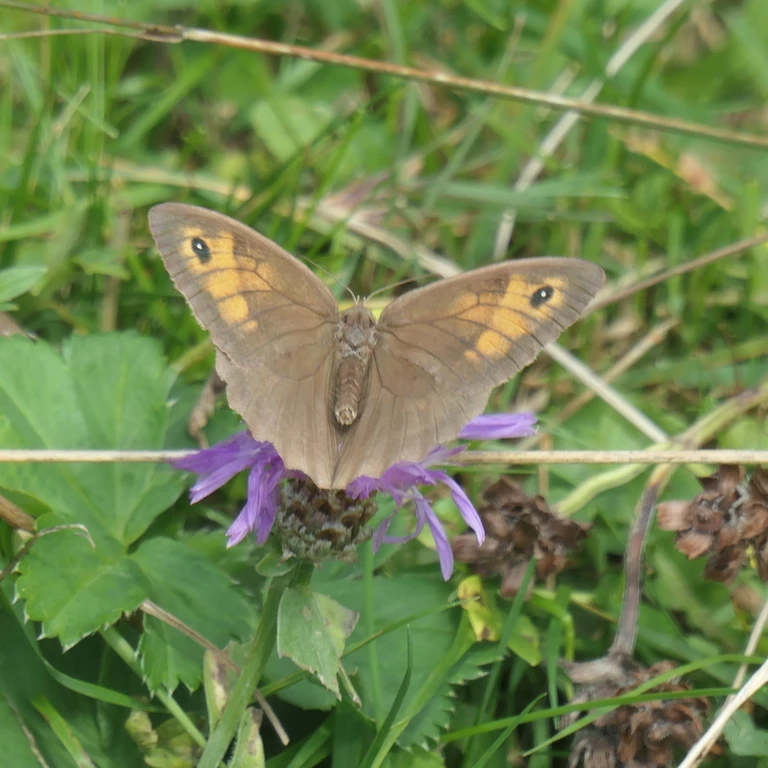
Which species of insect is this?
Maniola jurtina
